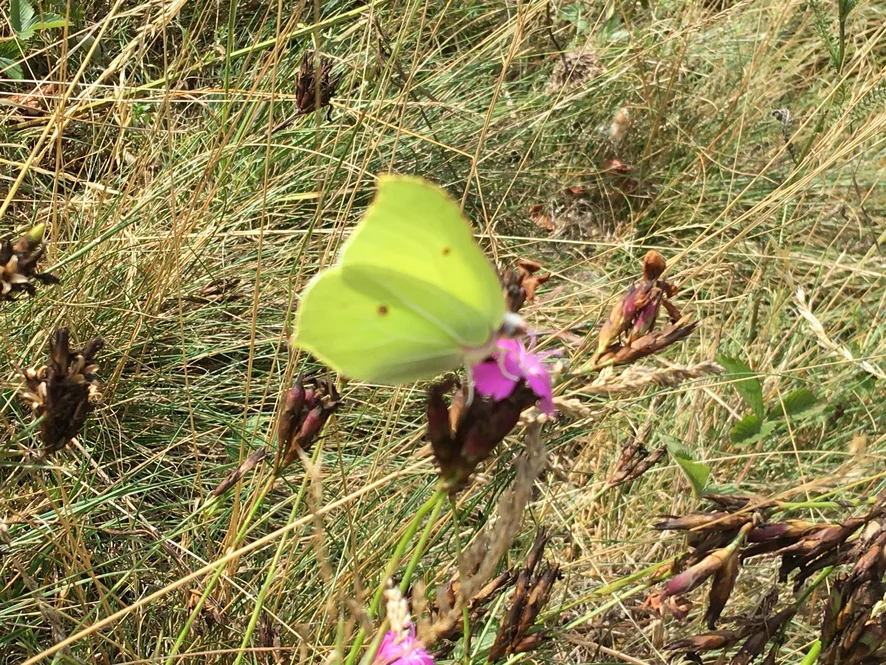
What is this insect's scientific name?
Gonepteryx rhamni
